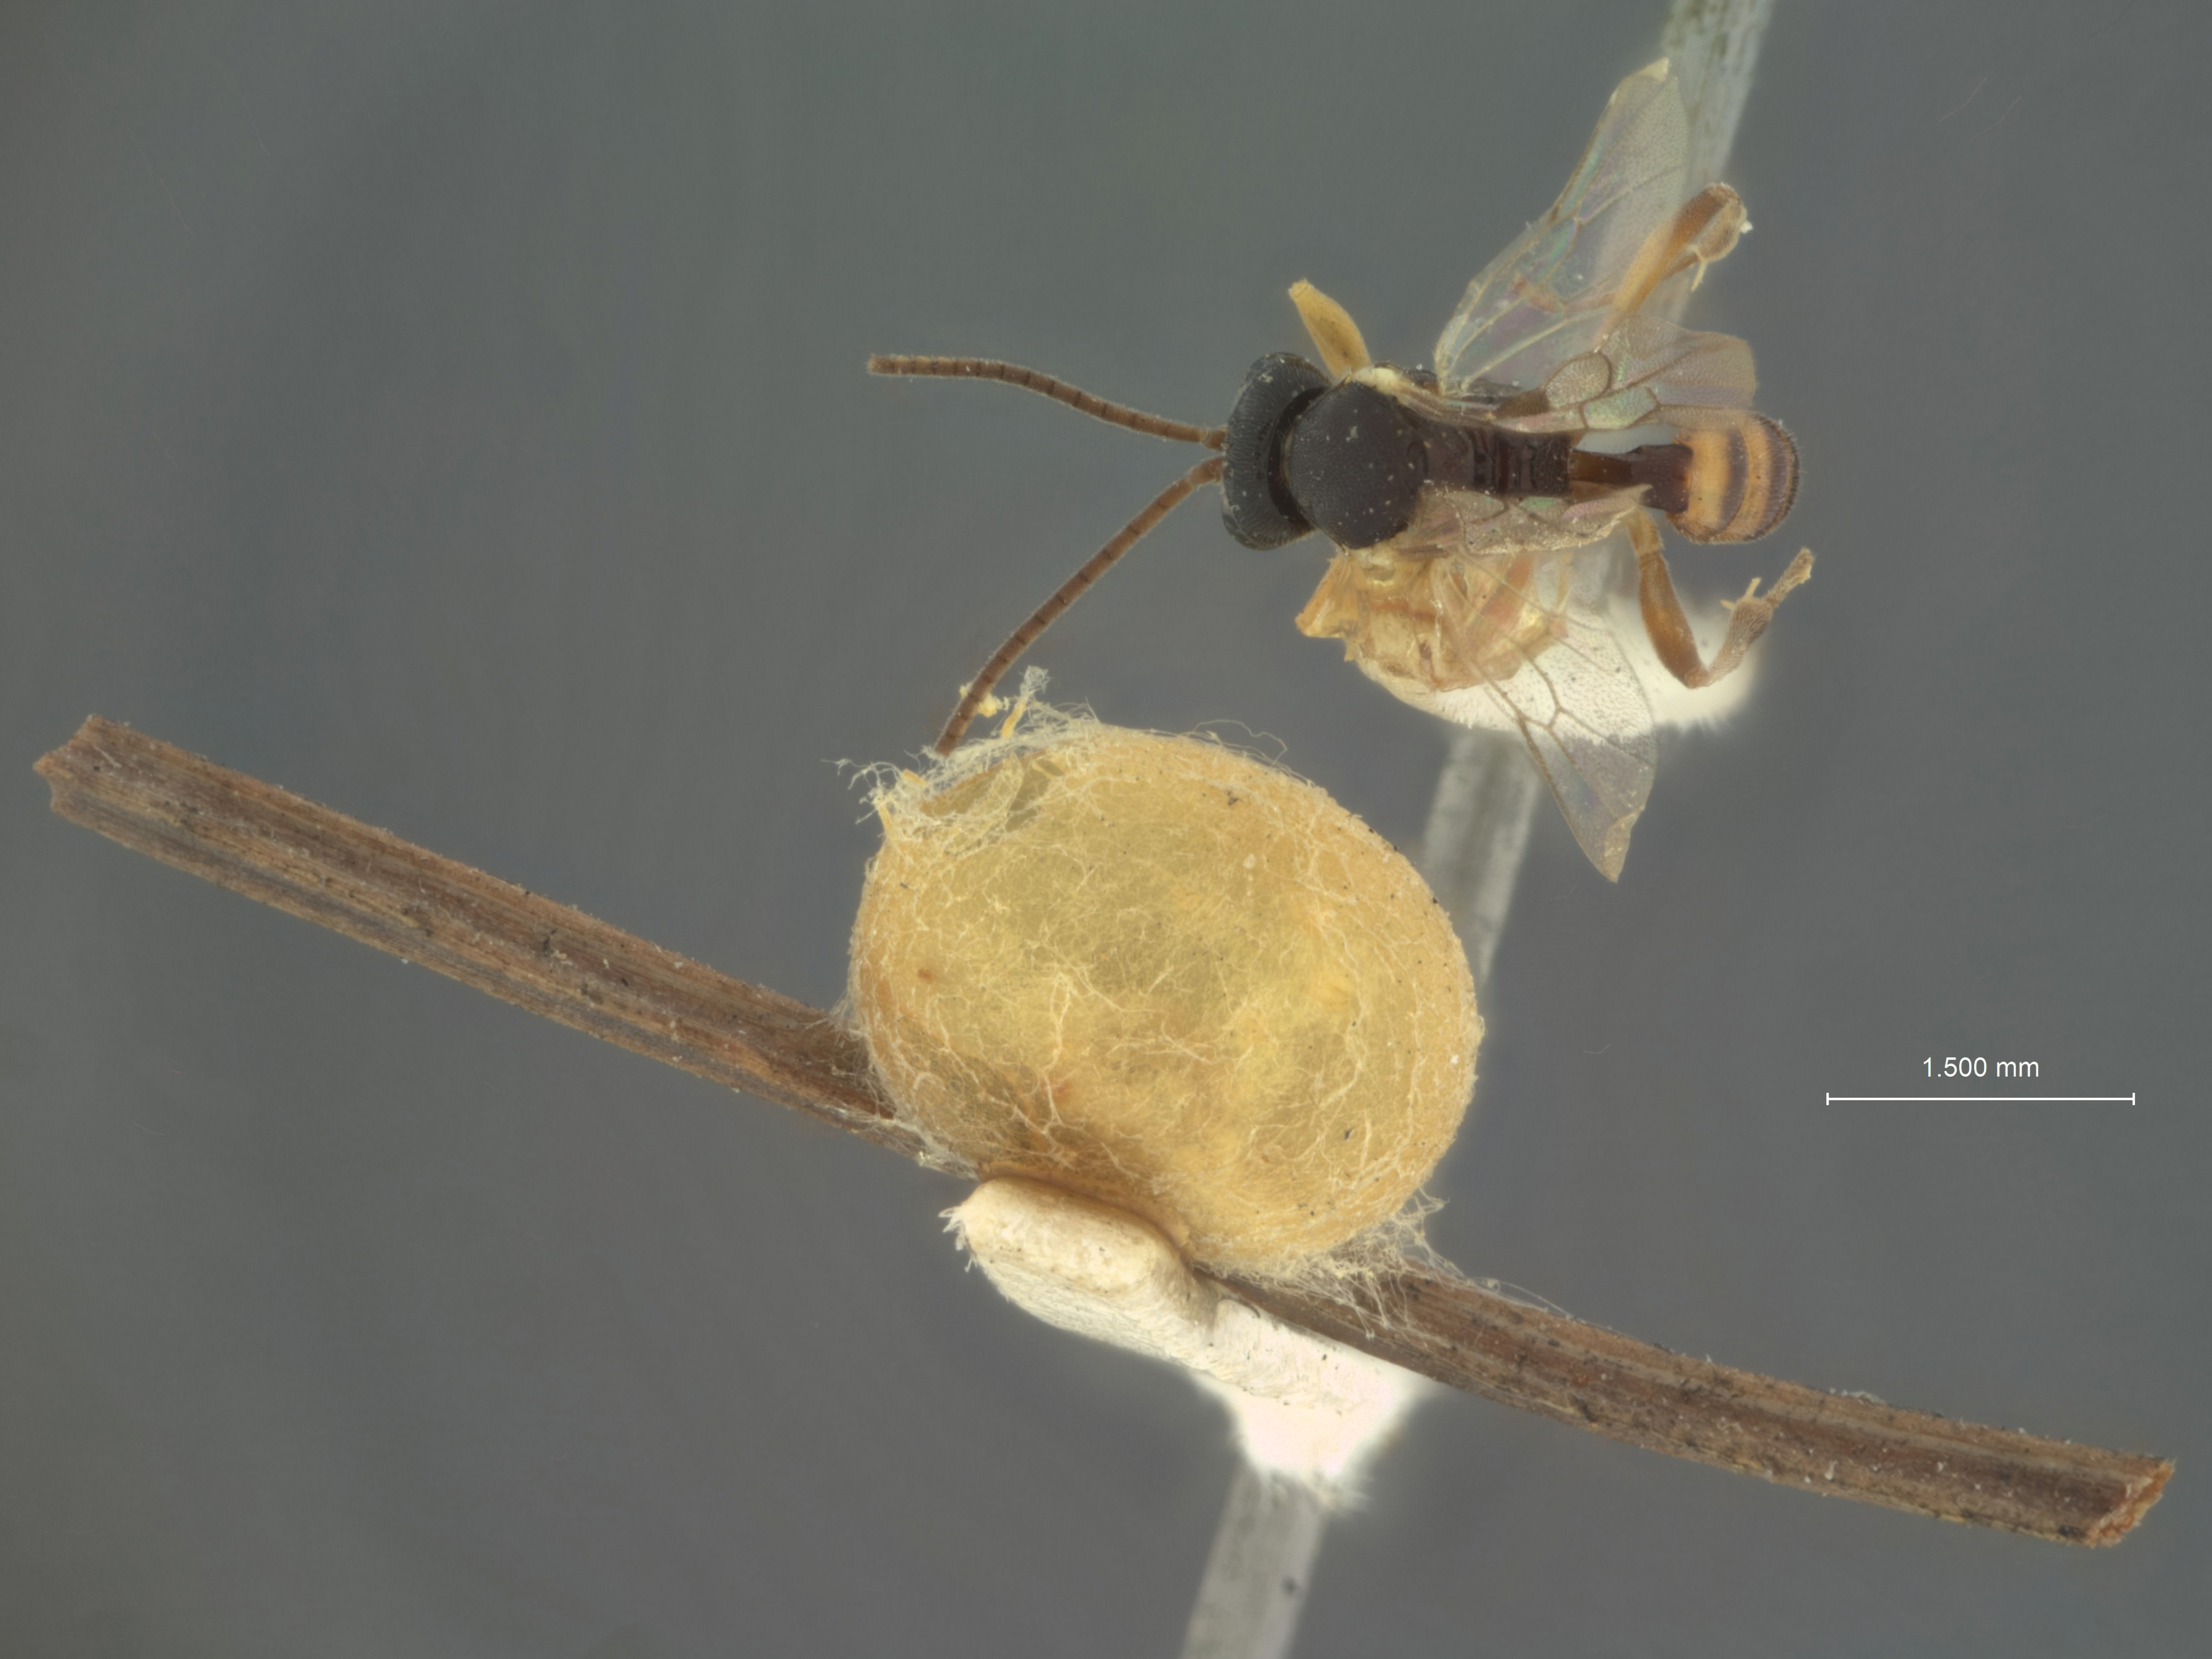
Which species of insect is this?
Hemiteles hemerobii
